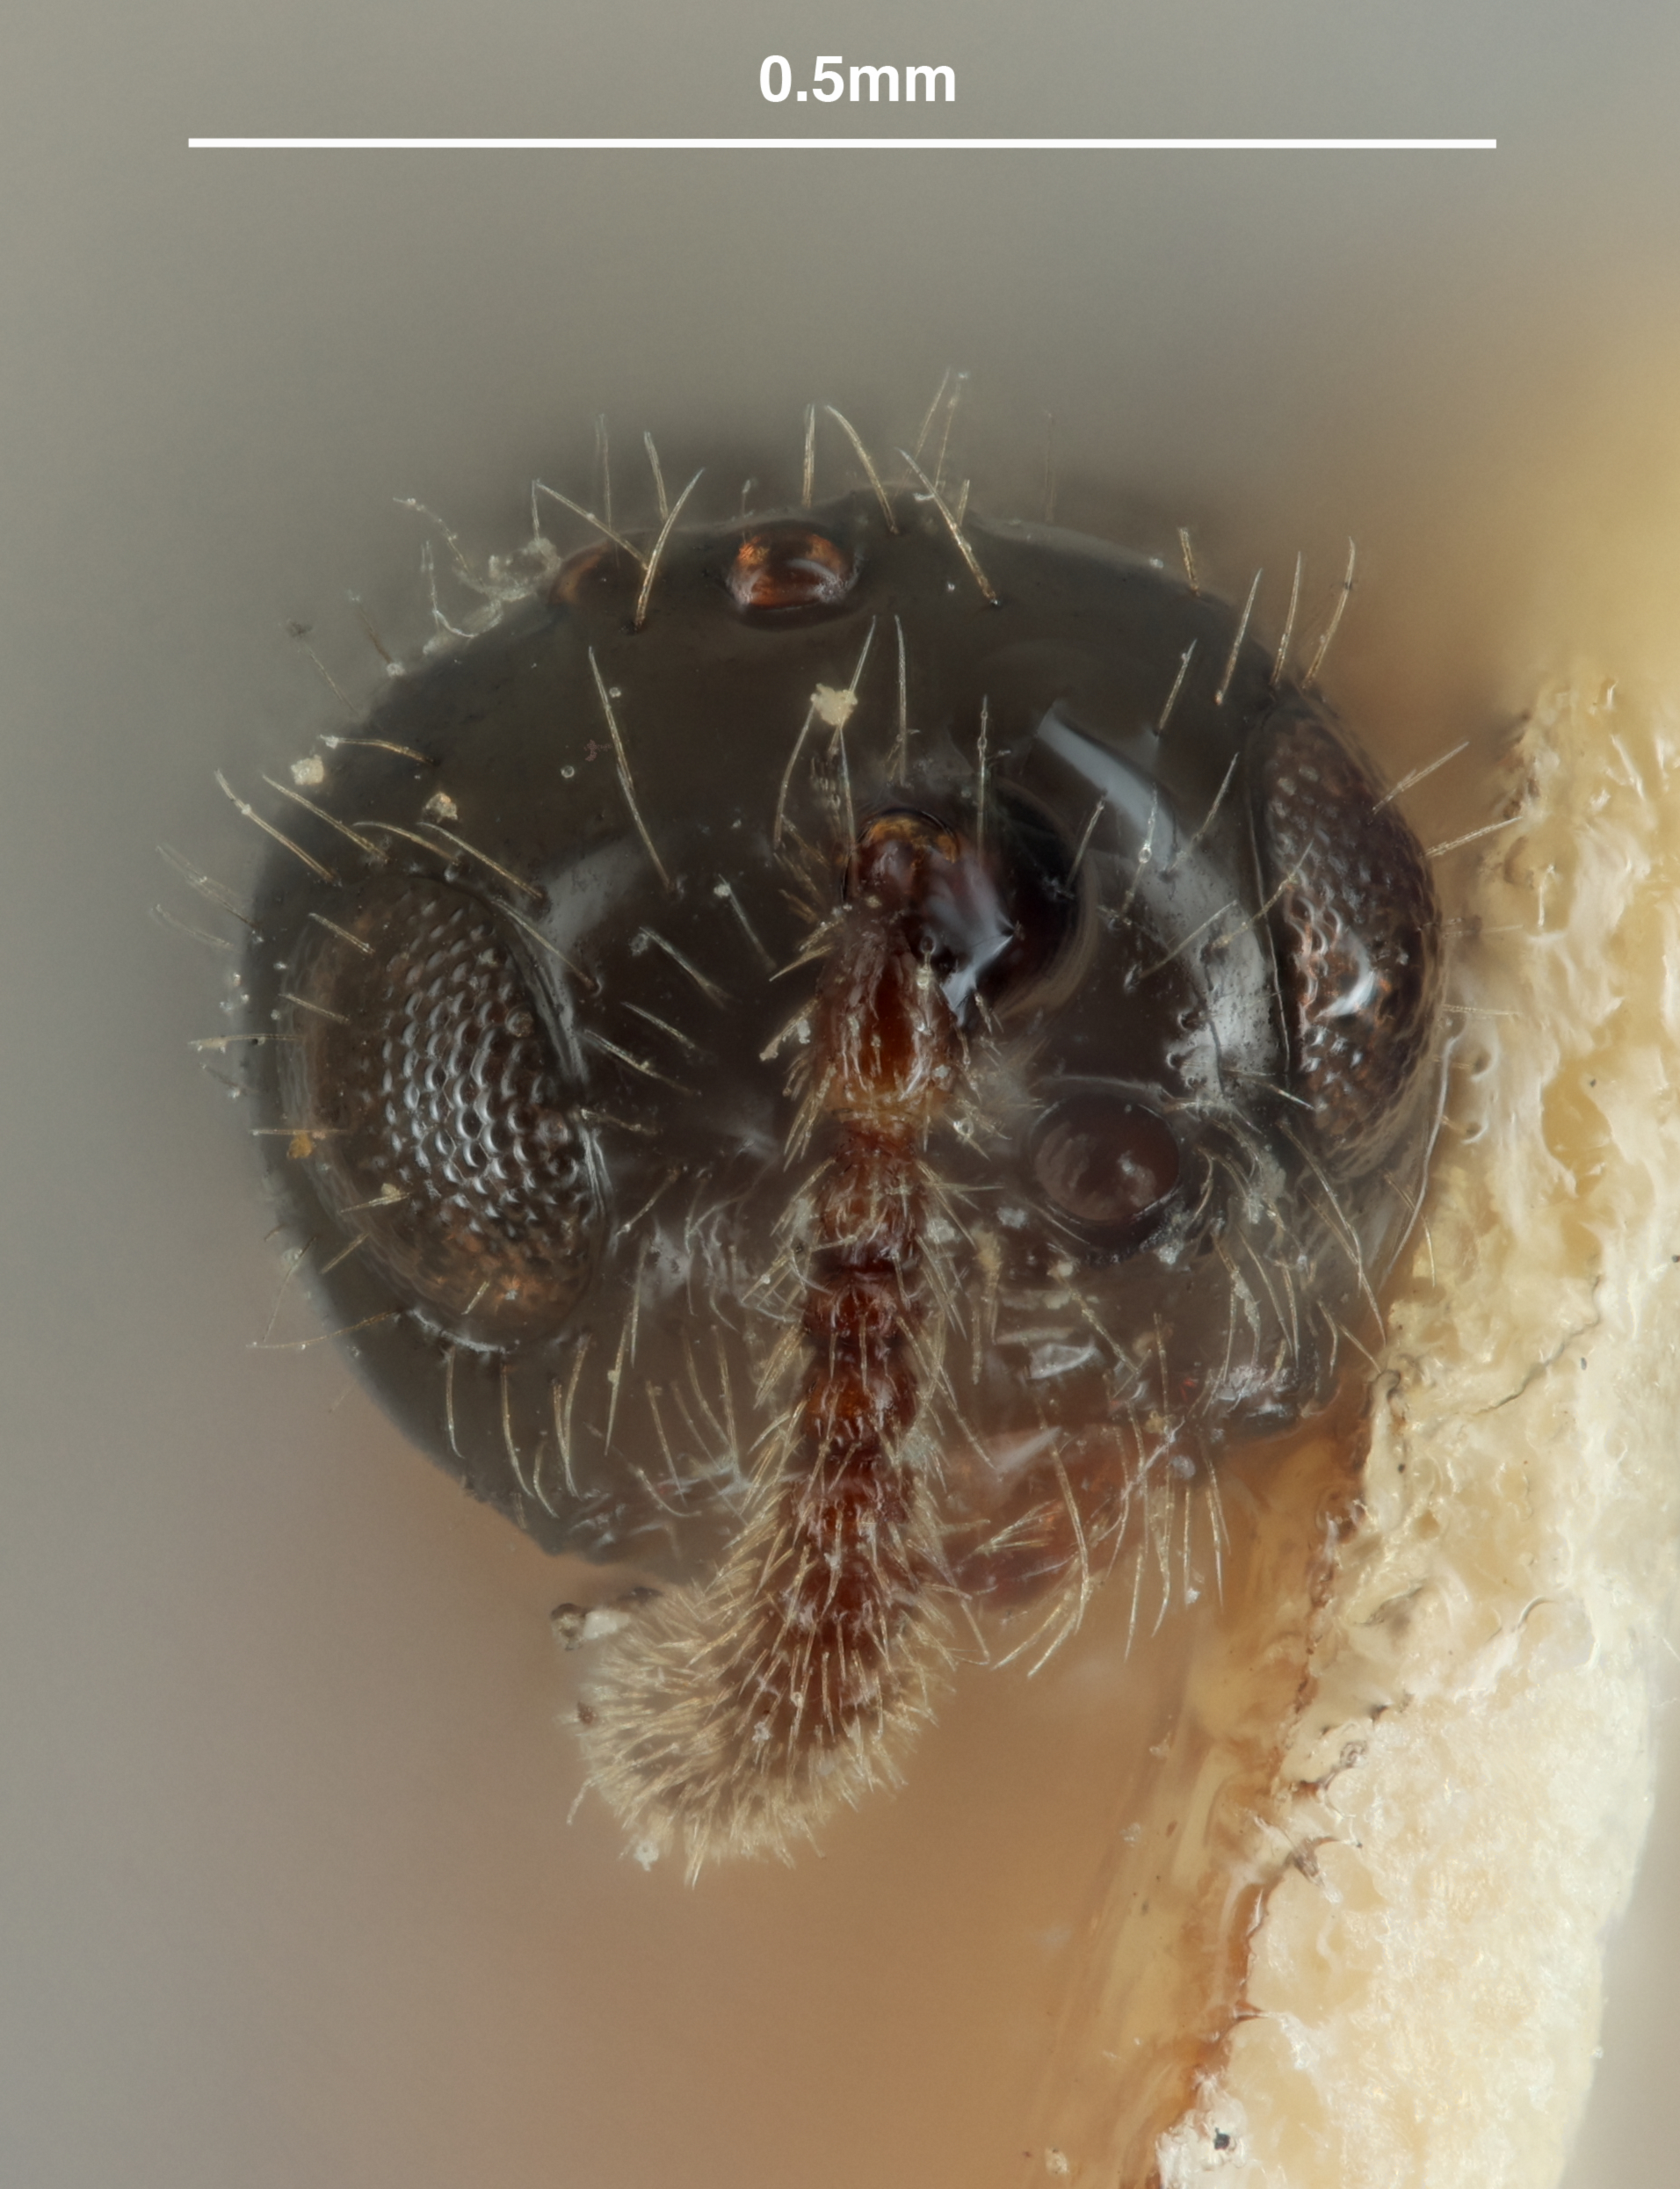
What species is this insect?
Xenopria nigripes
